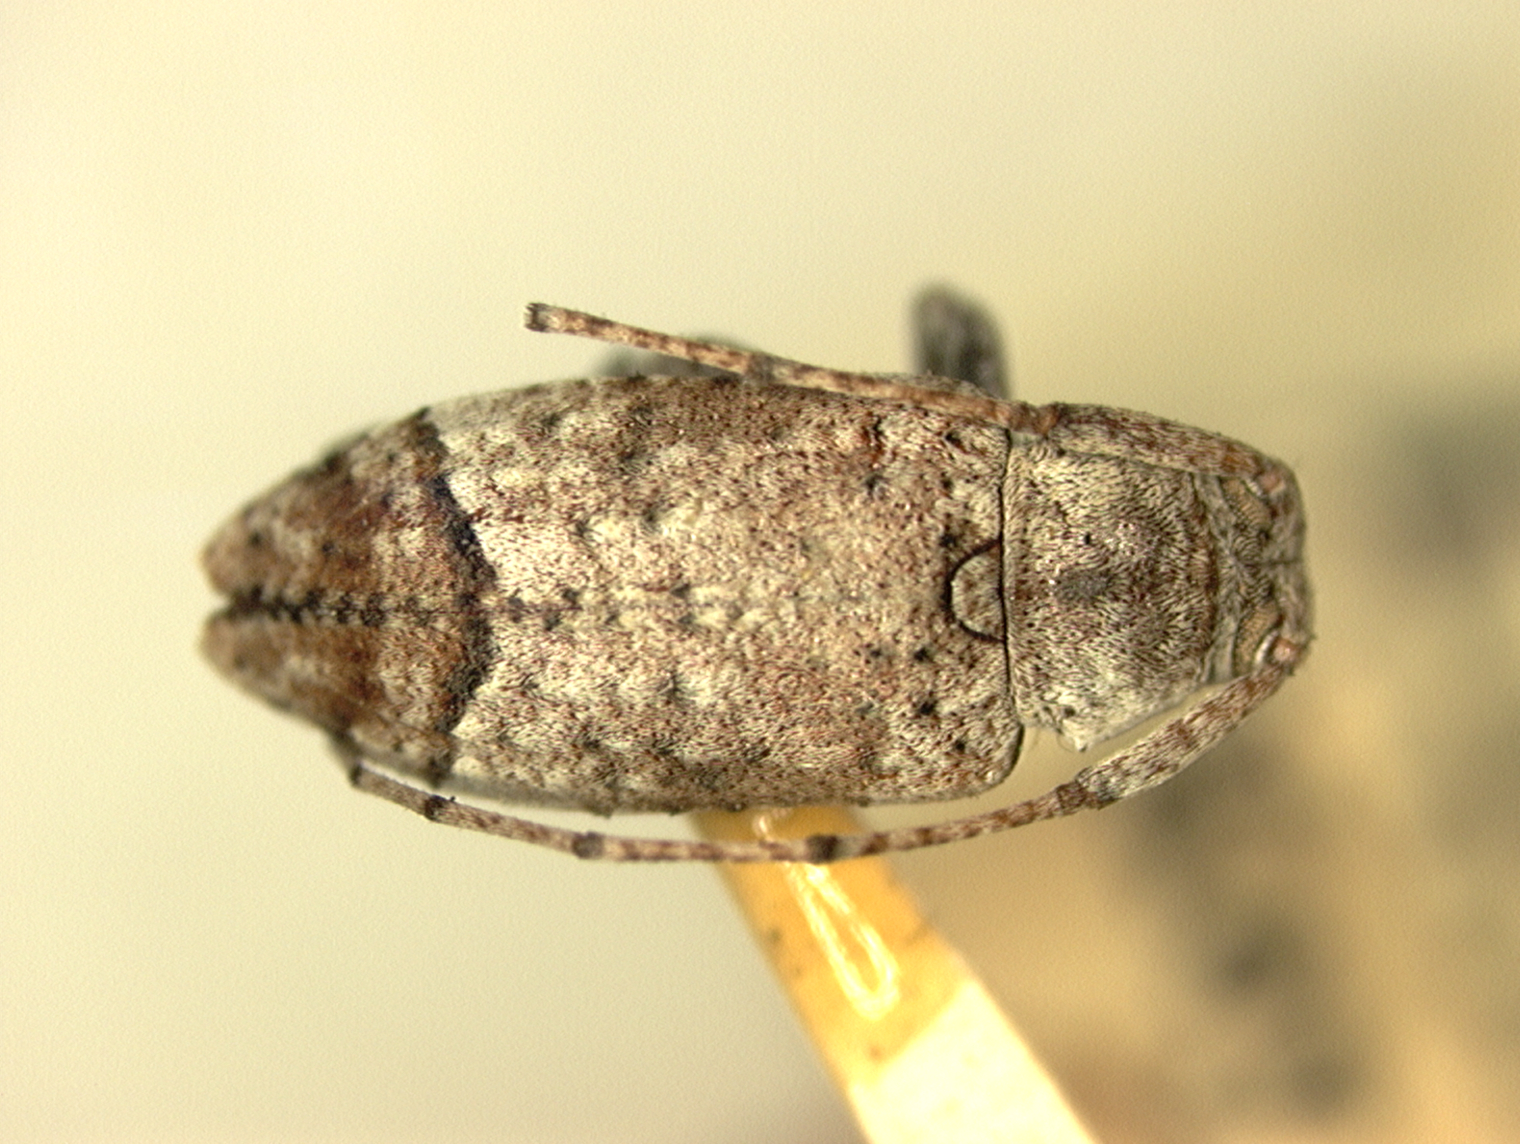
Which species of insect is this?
Liopinus mimeticus (also Leiopus schwarzi)
